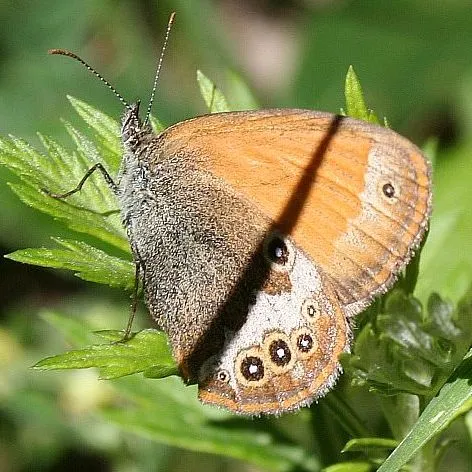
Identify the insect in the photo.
Coenonympha arcania
